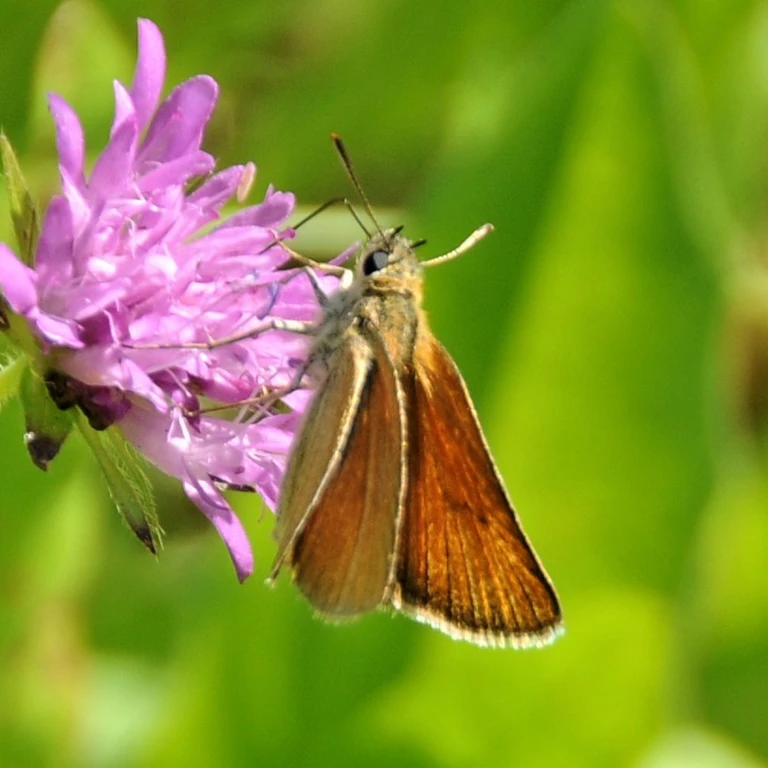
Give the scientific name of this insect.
Thymelicus sylvestris
